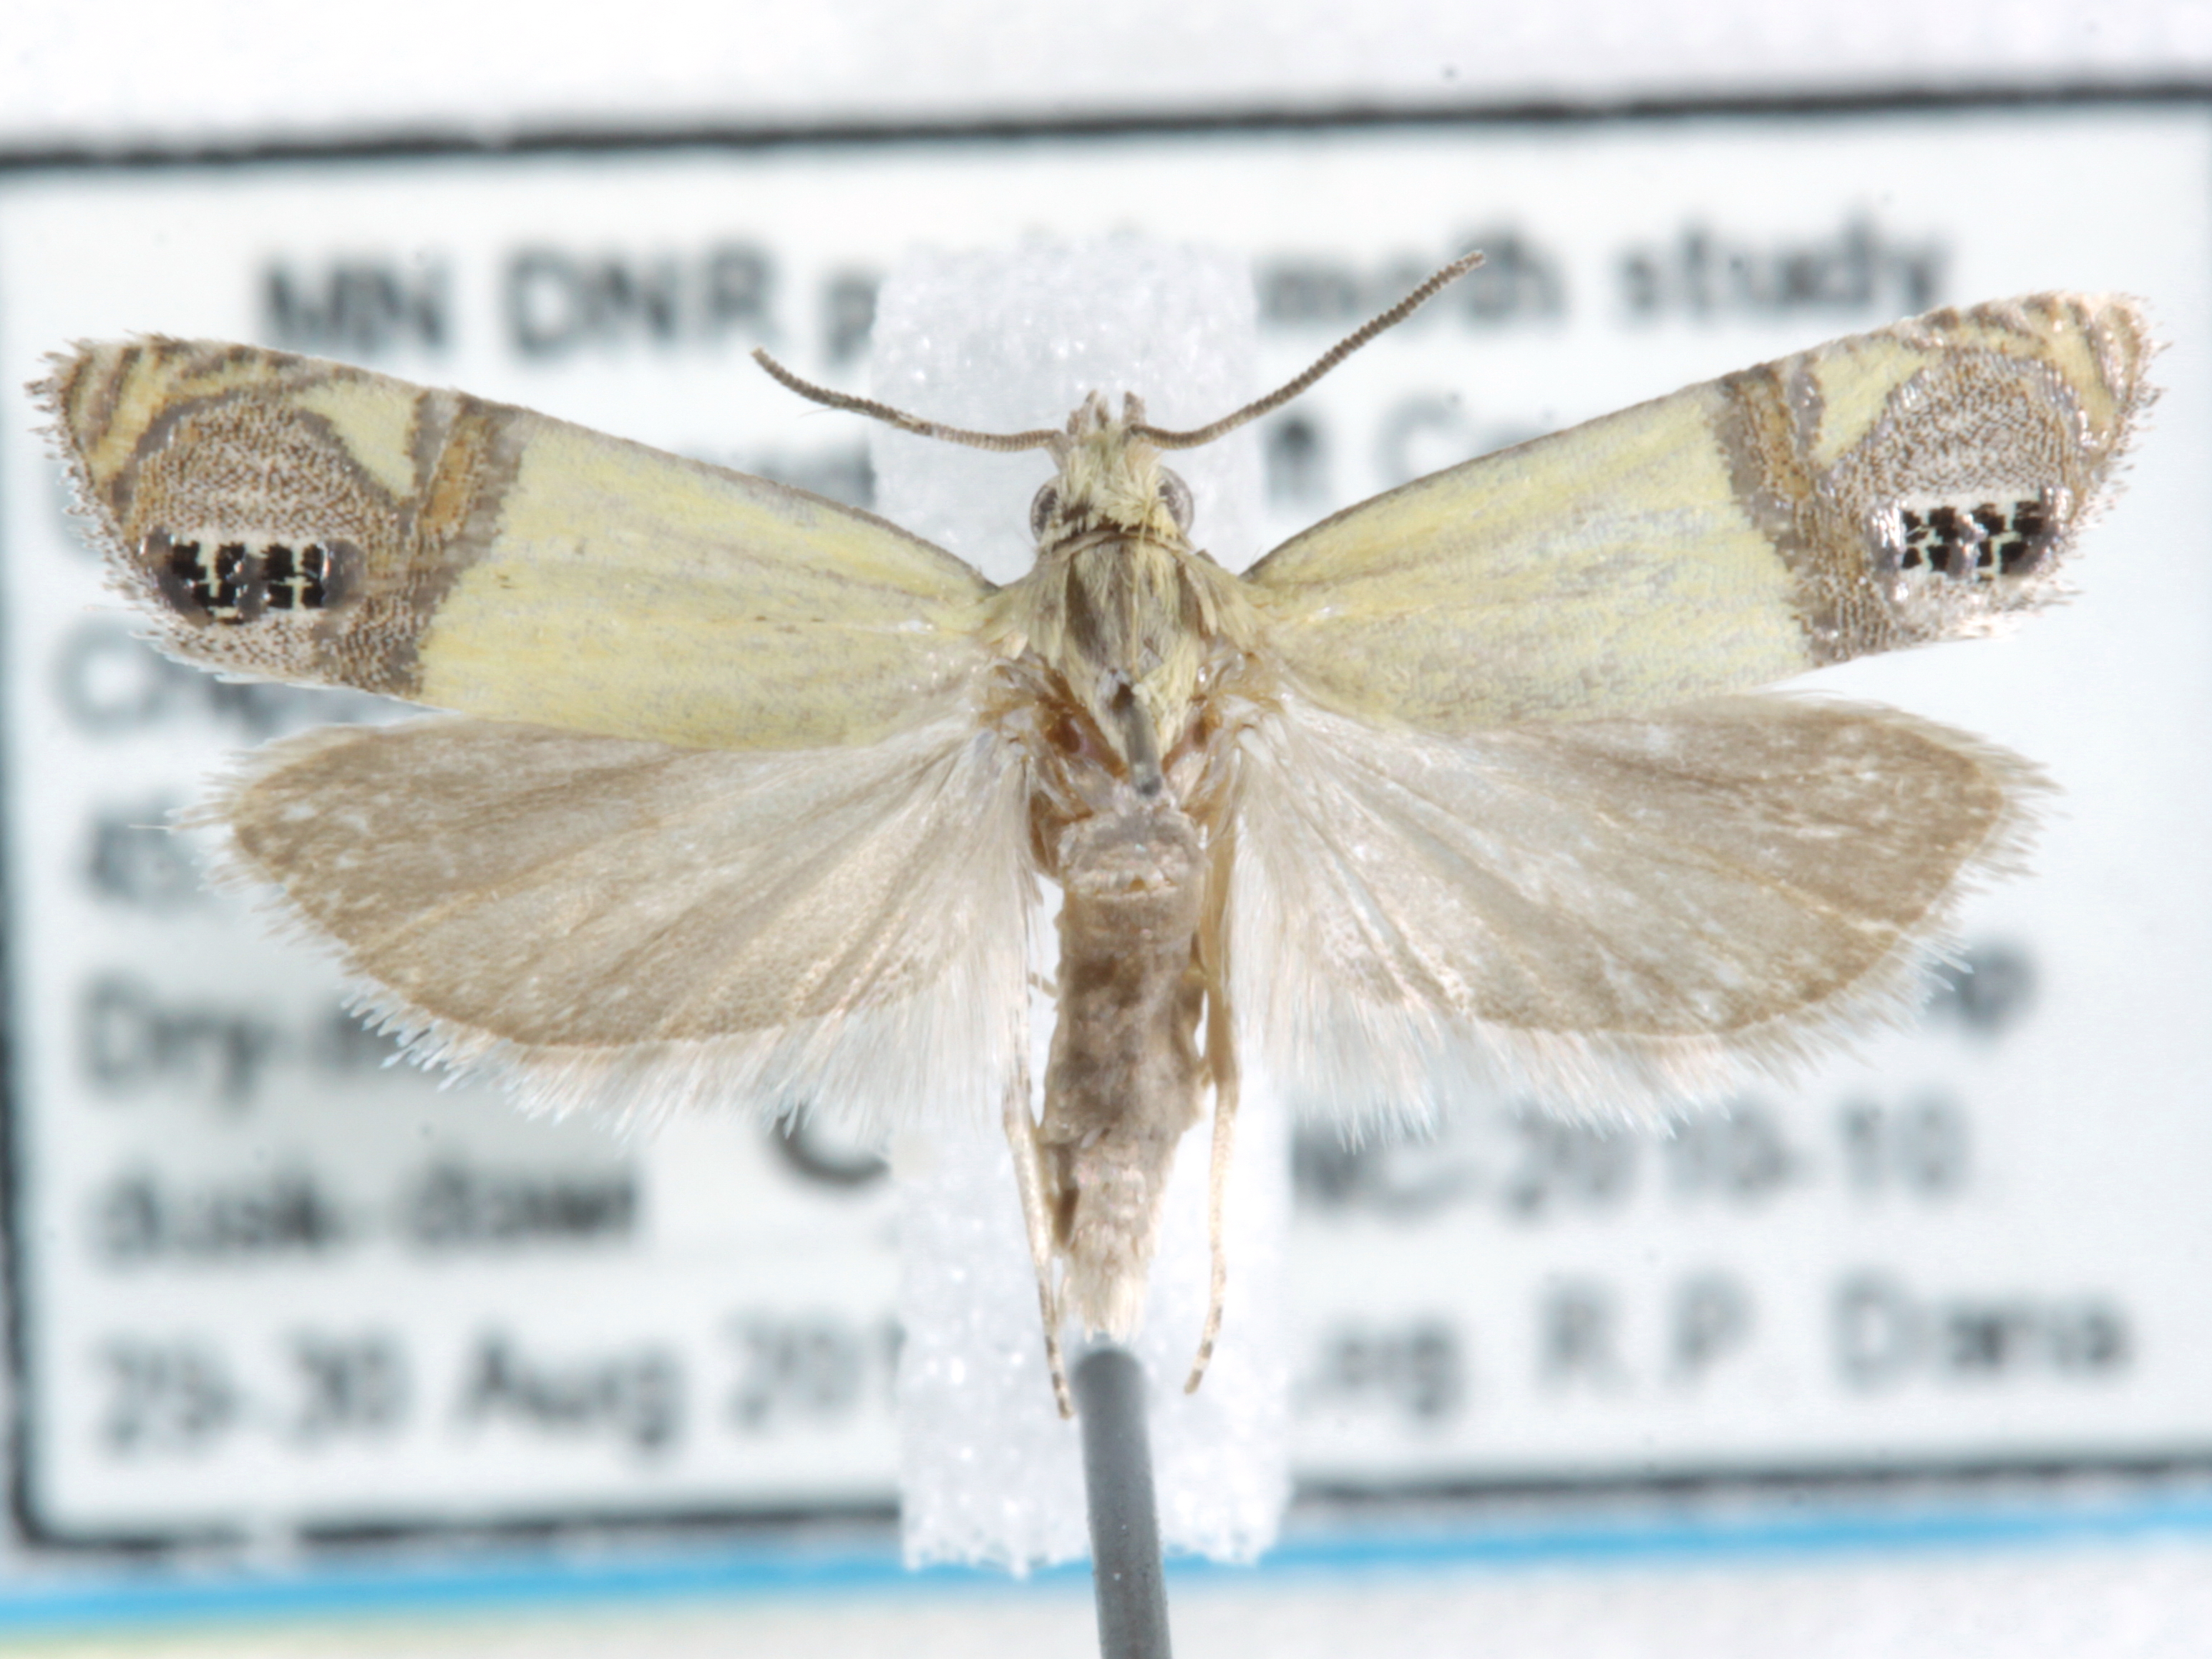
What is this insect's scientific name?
Eucosma millerana
